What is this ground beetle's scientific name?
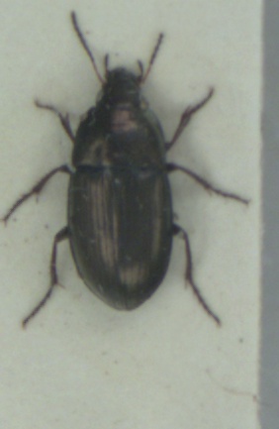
Amara aenea
